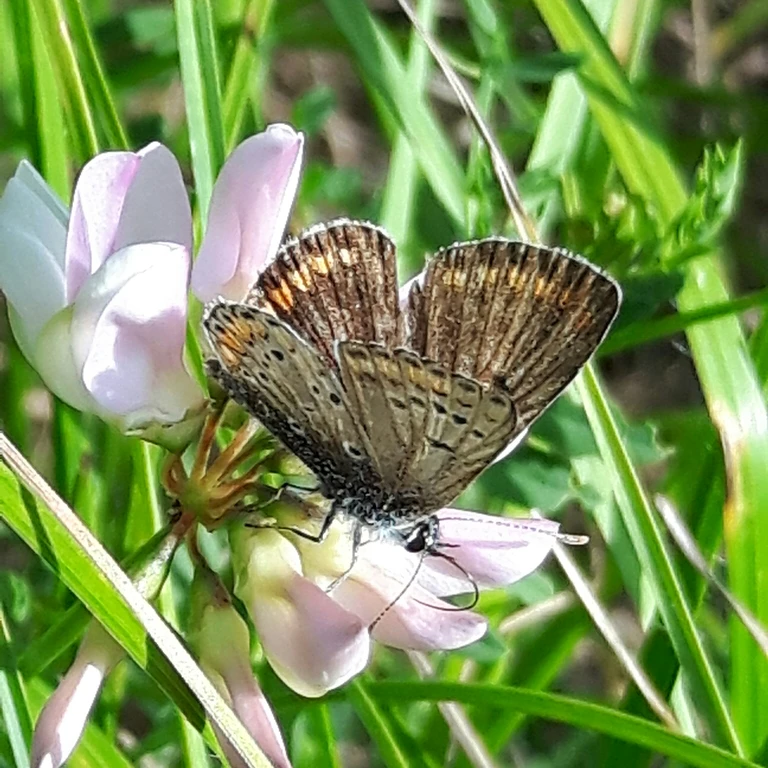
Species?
Aricia agestis/artaxerxes
